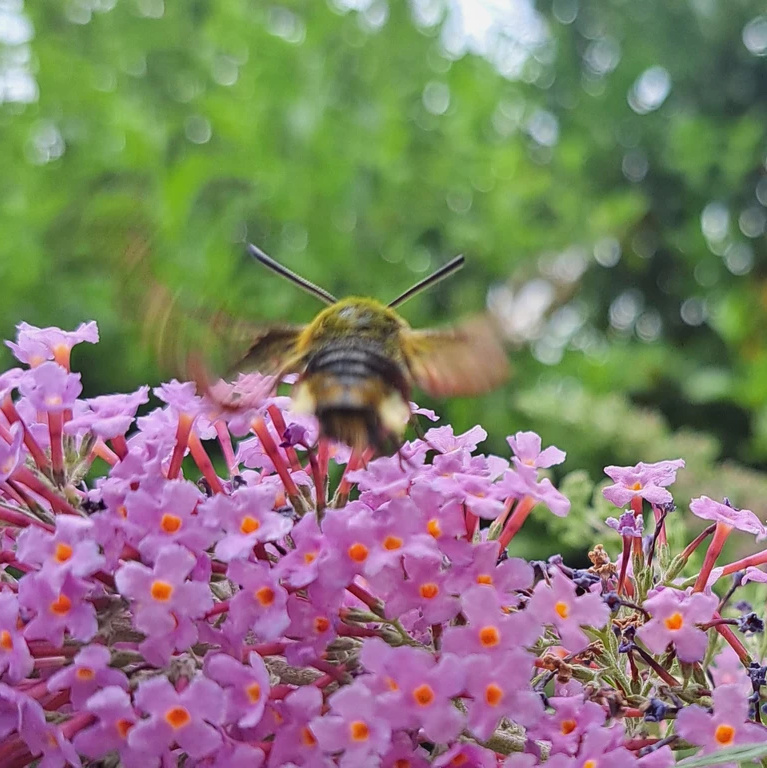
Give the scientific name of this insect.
Hemaris fuciformis
